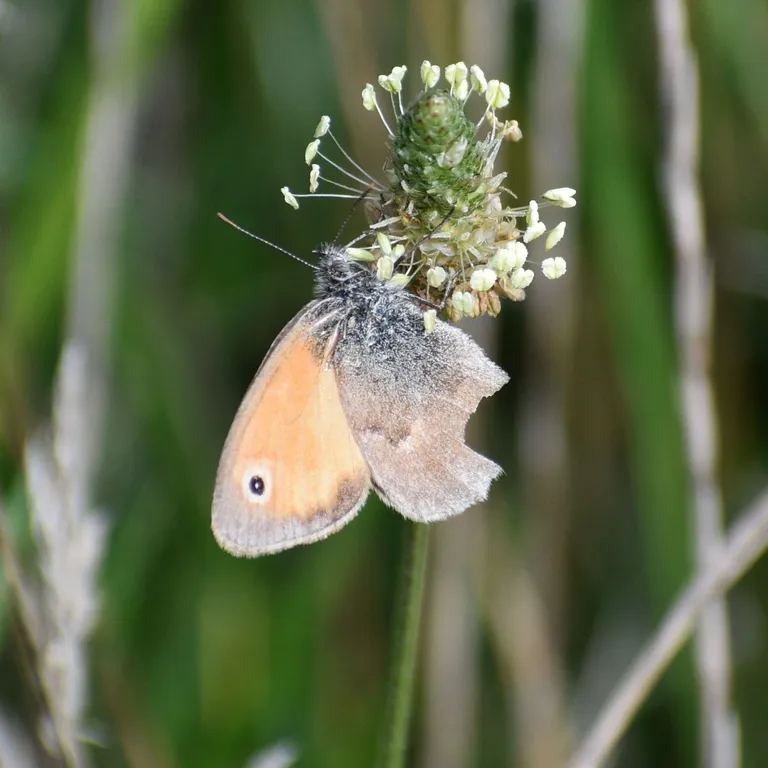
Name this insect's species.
Coenonympha pamphilus
